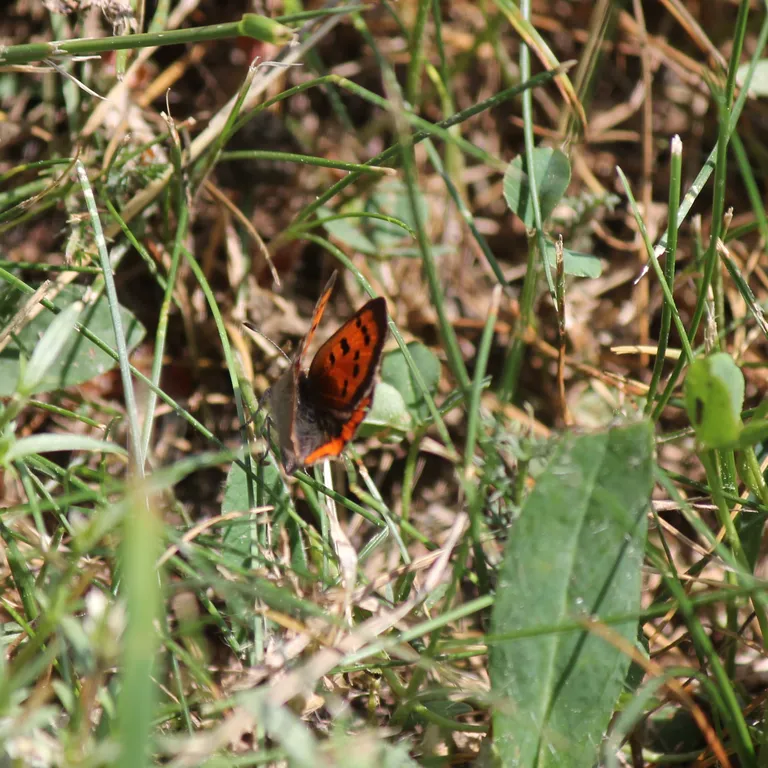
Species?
Lycaena phlaeas
